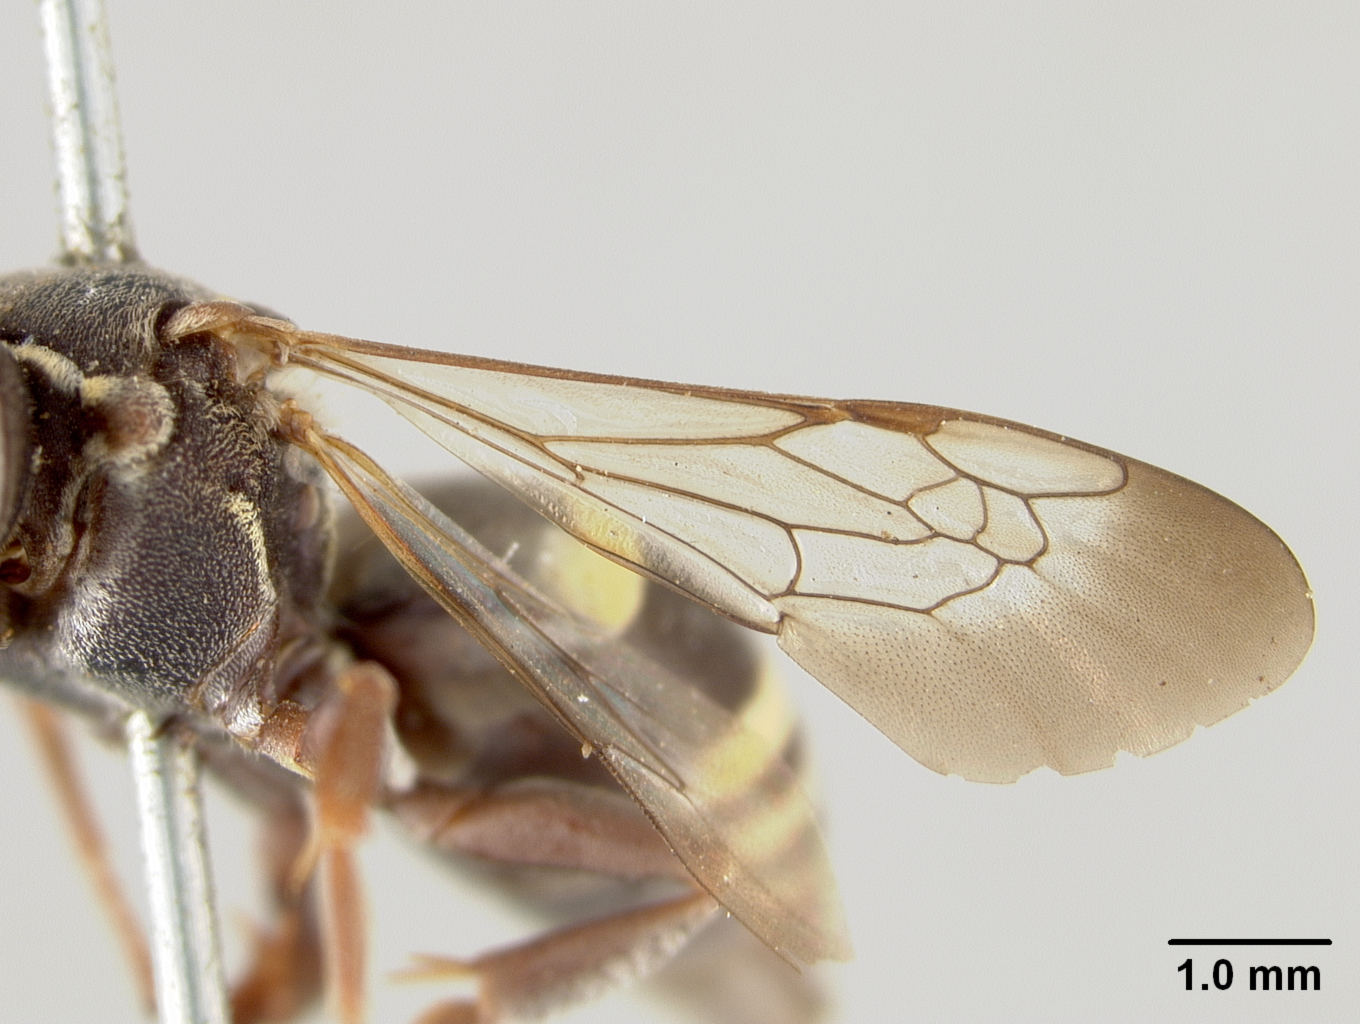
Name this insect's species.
Triepeolus pruinosus
